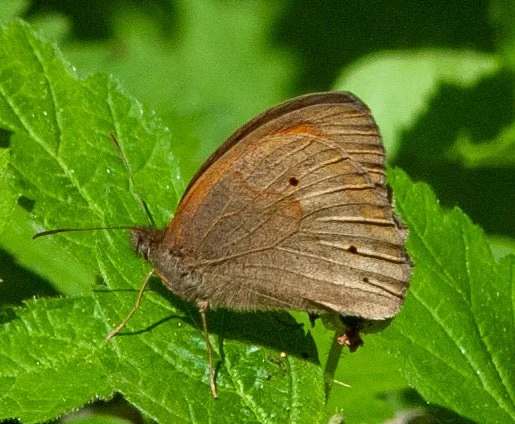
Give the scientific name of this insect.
Maniola jurtina
